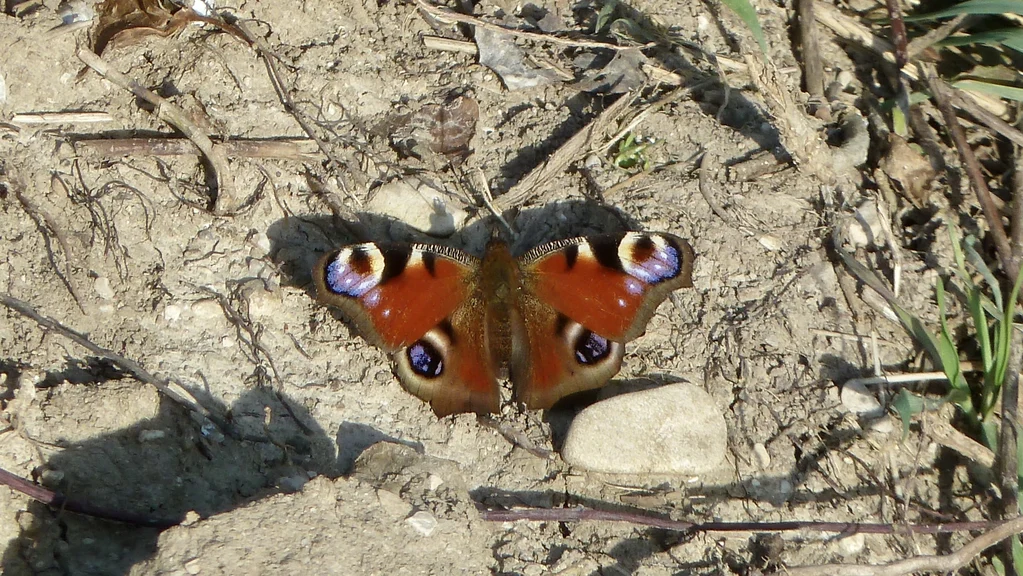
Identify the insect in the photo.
Aglais io
